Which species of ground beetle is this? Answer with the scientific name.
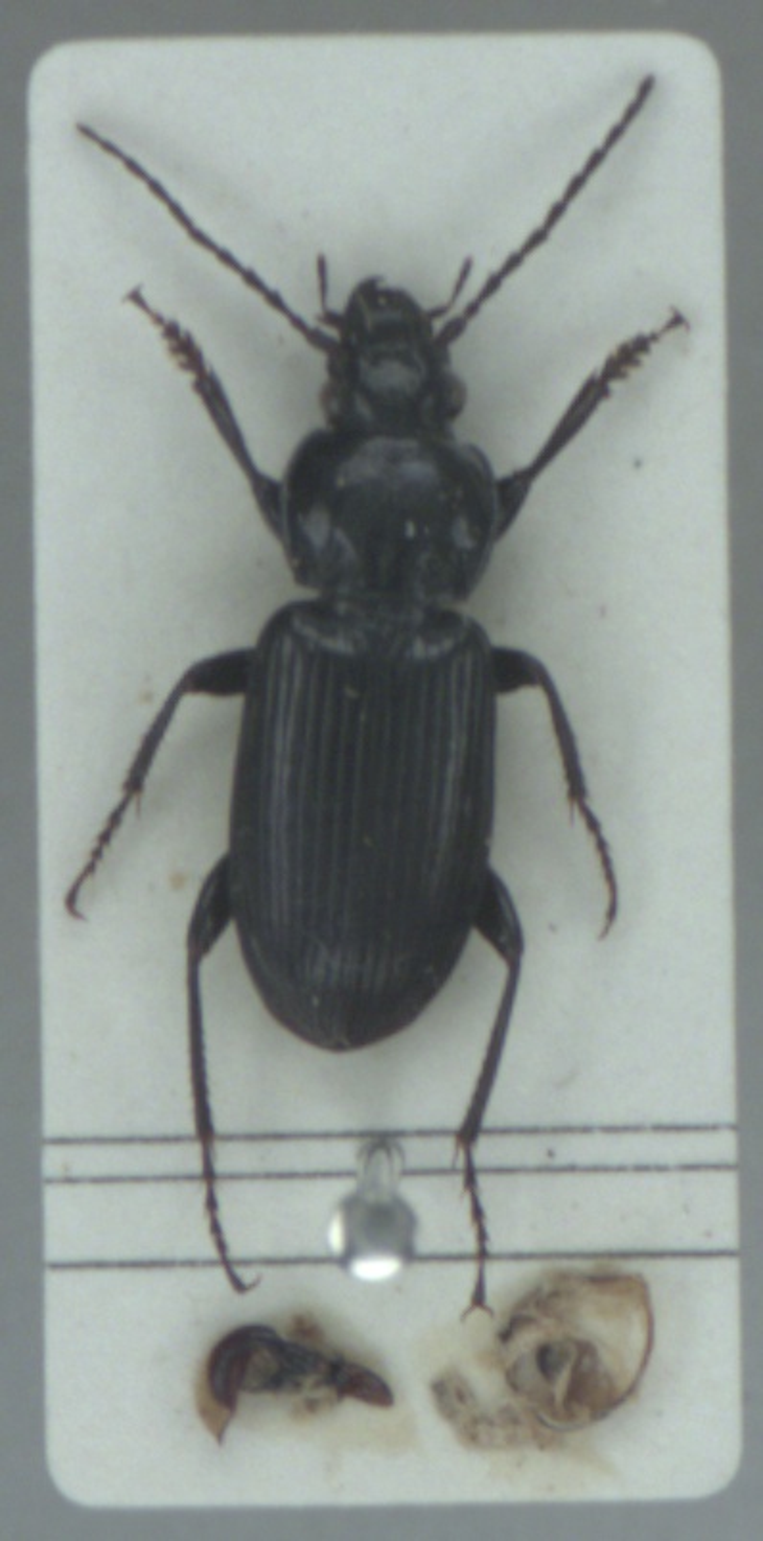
Pterostichus nigrita
